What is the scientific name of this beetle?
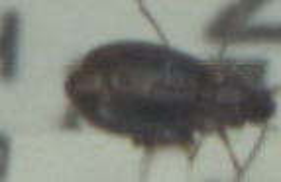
Bradycellus ruficollis
